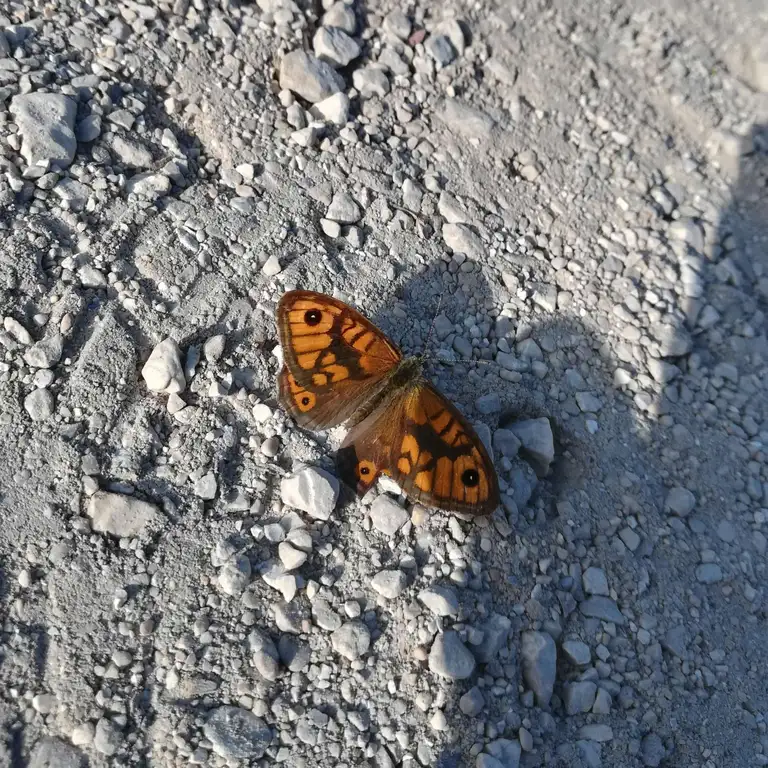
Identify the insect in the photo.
Lasiommata megera (also Pararge megera)
